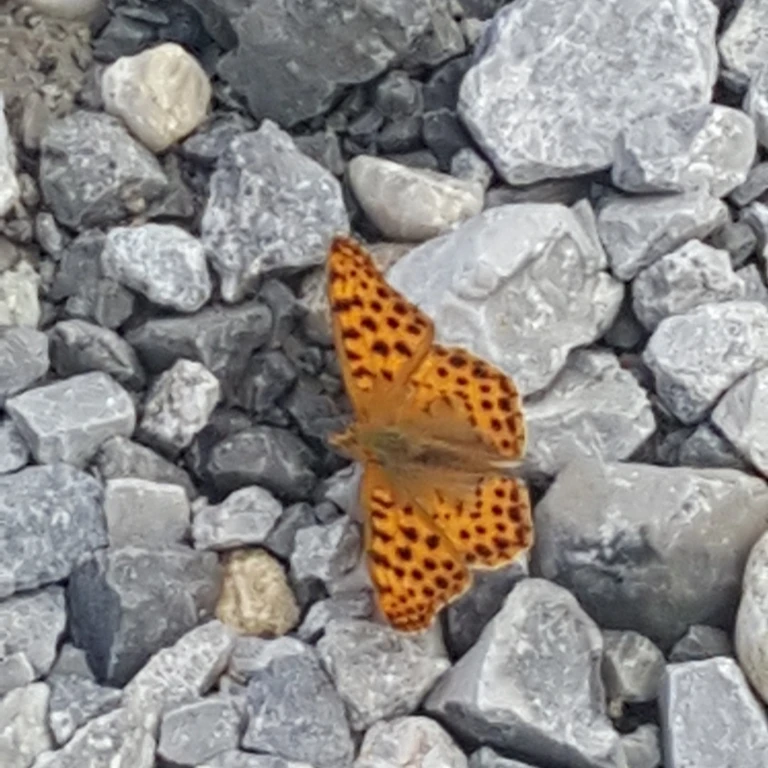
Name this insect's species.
Issoria lathonia
